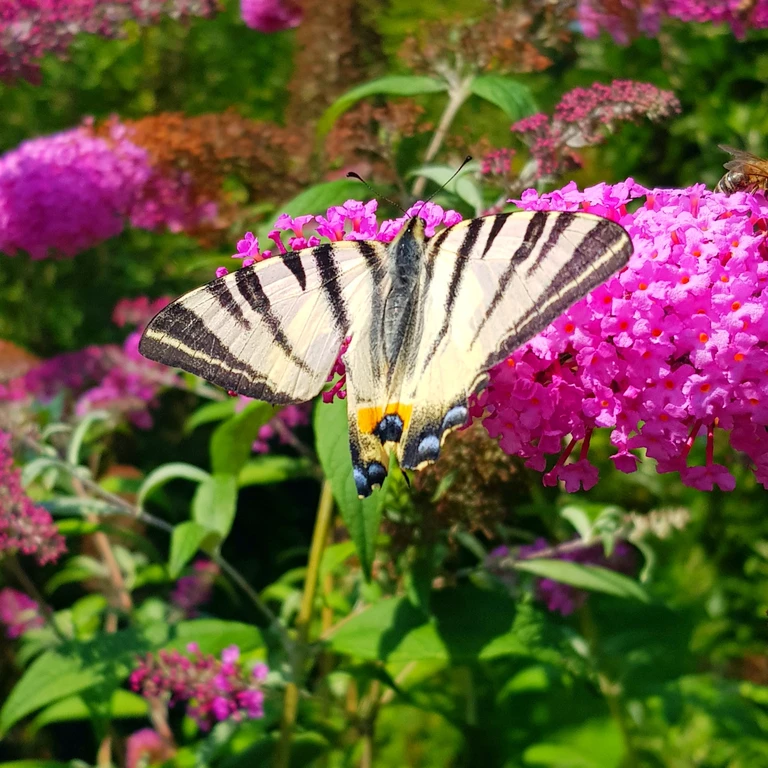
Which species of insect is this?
Iphiclides podalirius
